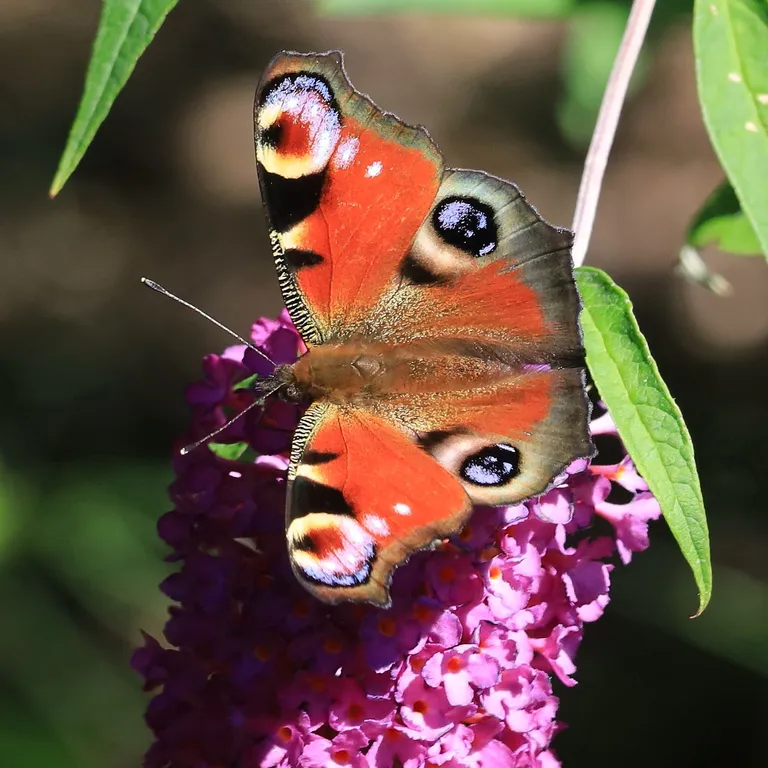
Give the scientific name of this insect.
Aglais io
